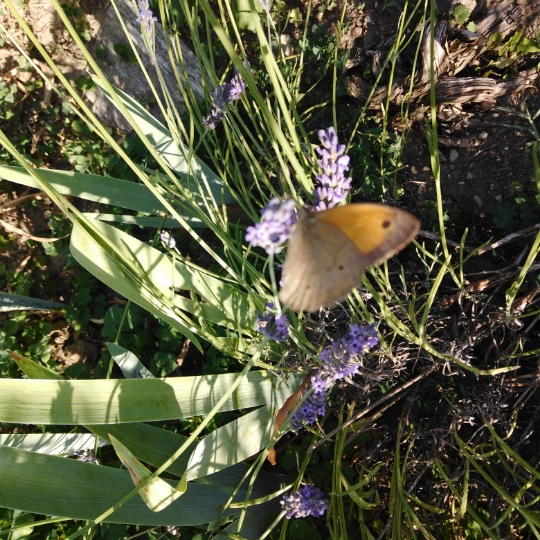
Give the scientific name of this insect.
Maniola jurtina
